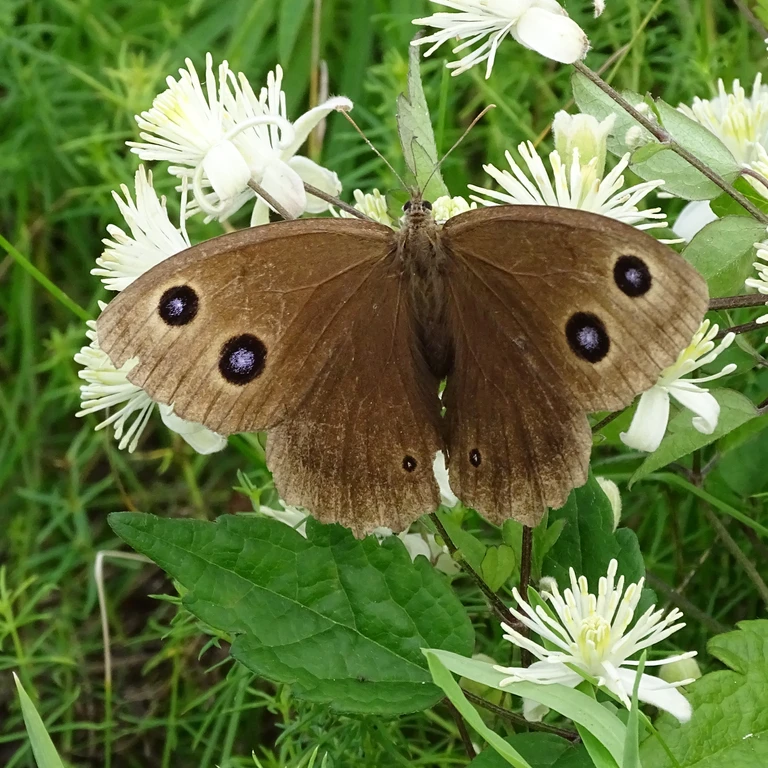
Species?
Minois dryas
